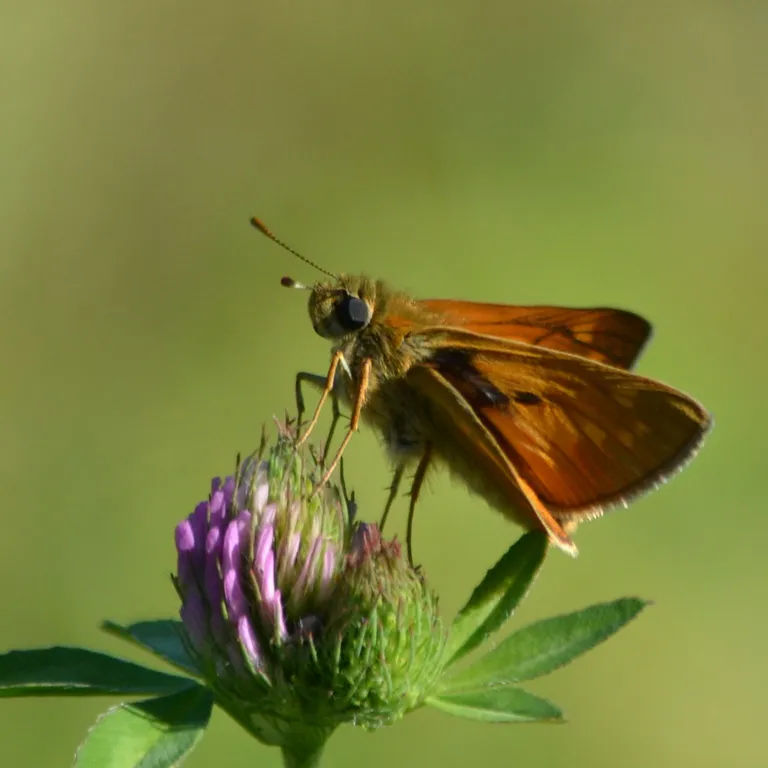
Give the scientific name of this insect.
Ochlodes sylvanus (also Ochlodes venata)
